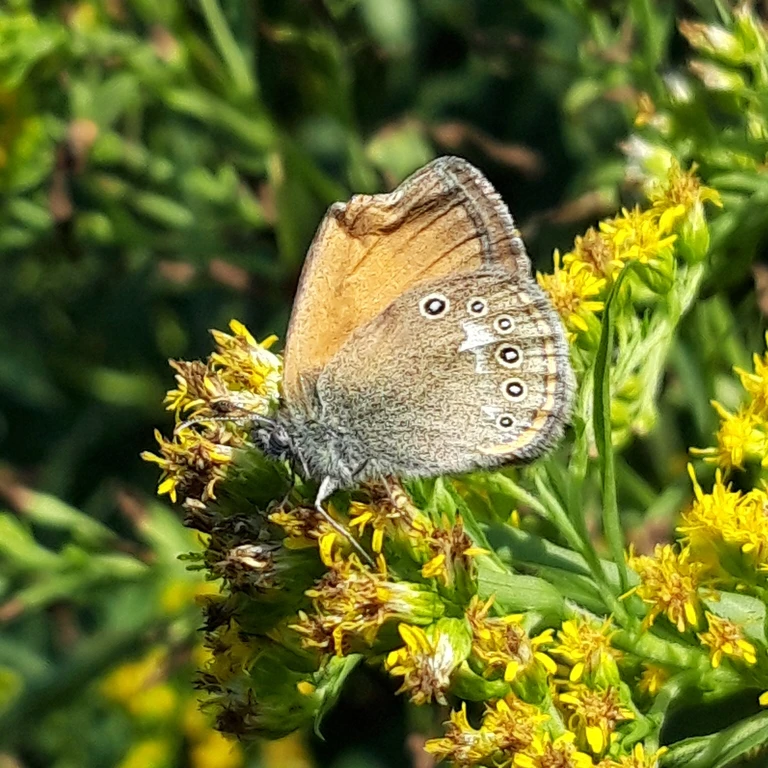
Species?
Coenonympha glycerion (also Coenonympha iphis)
